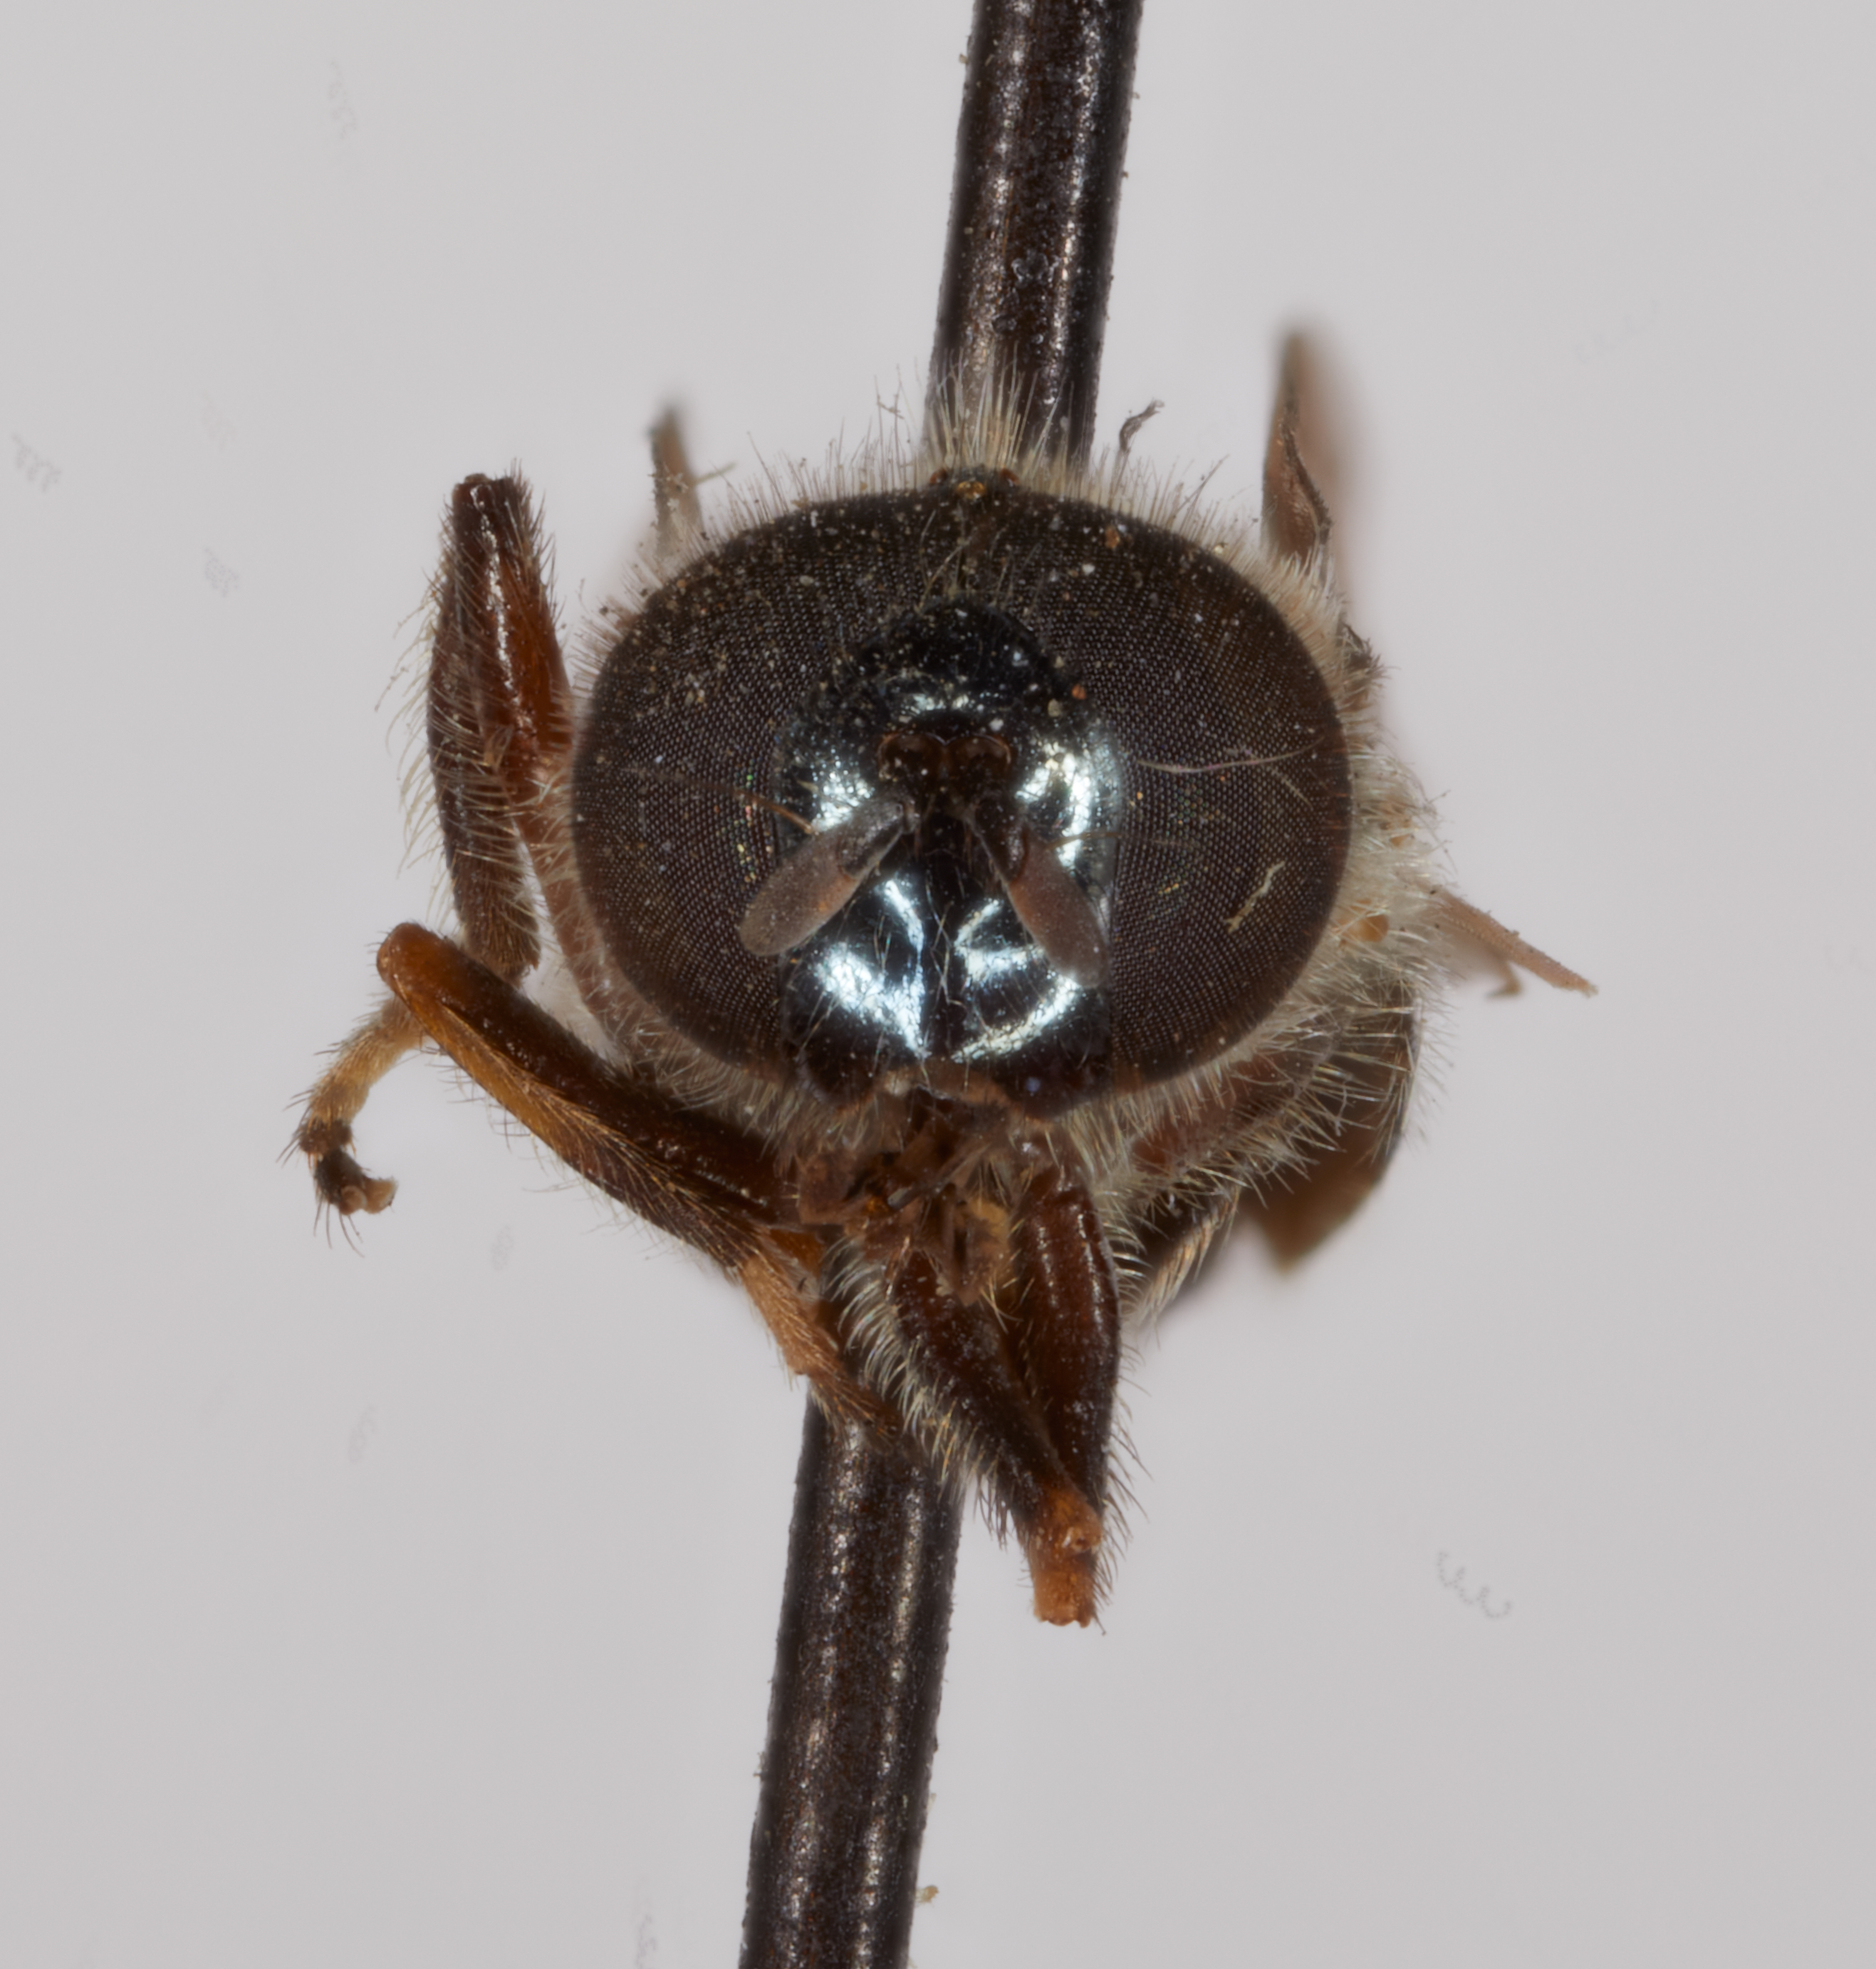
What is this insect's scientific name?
Pipizella nigritarsis
